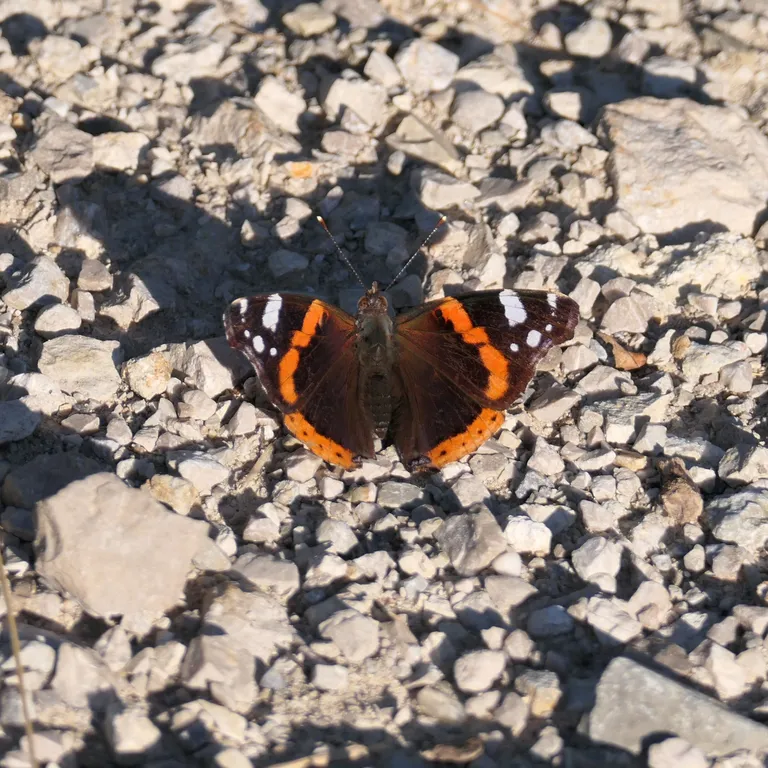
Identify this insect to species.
Vanessa atalanta
